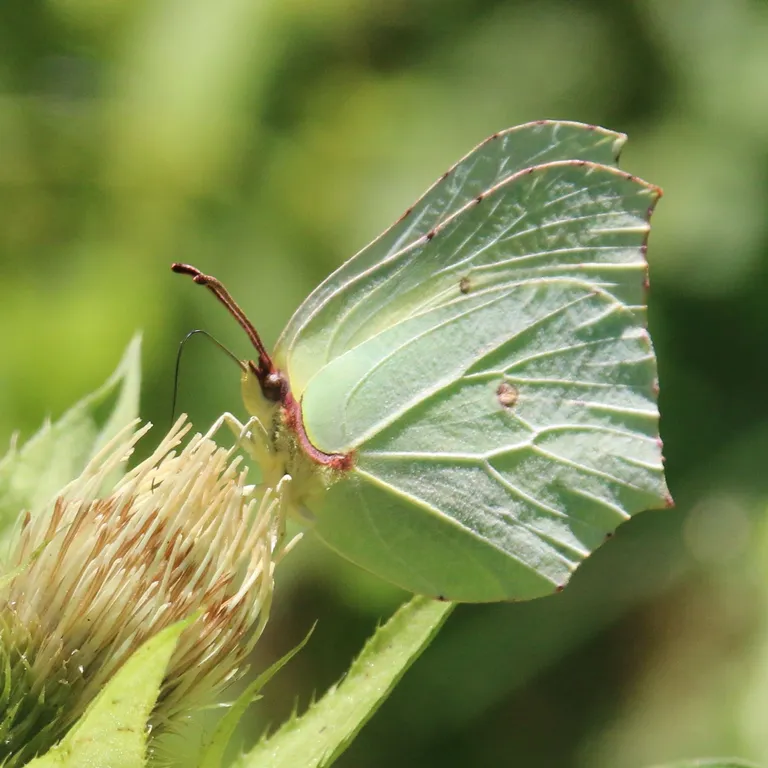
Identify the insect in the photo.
Gonepteryx rhamni
